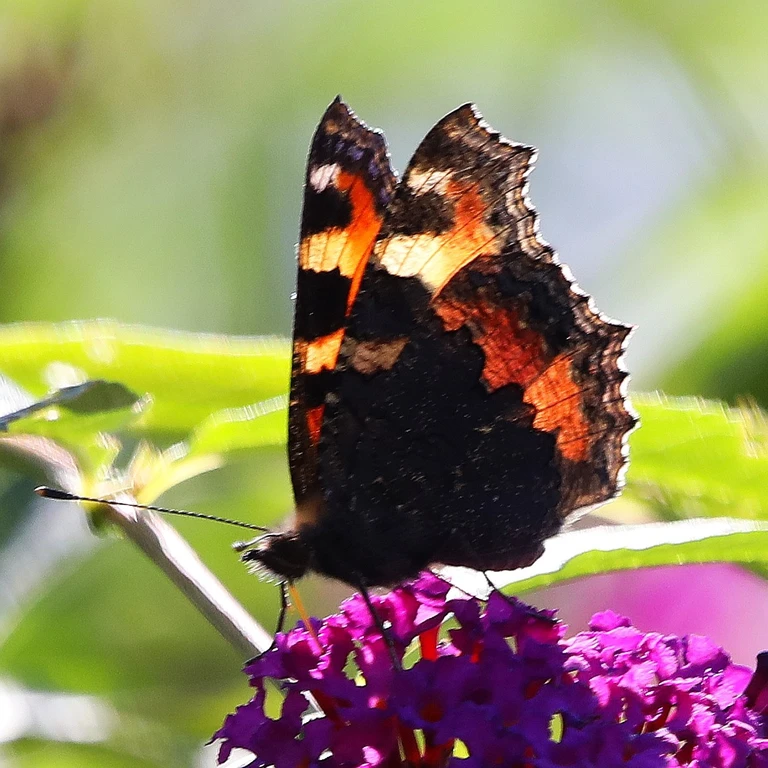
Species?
Aglais urticae
